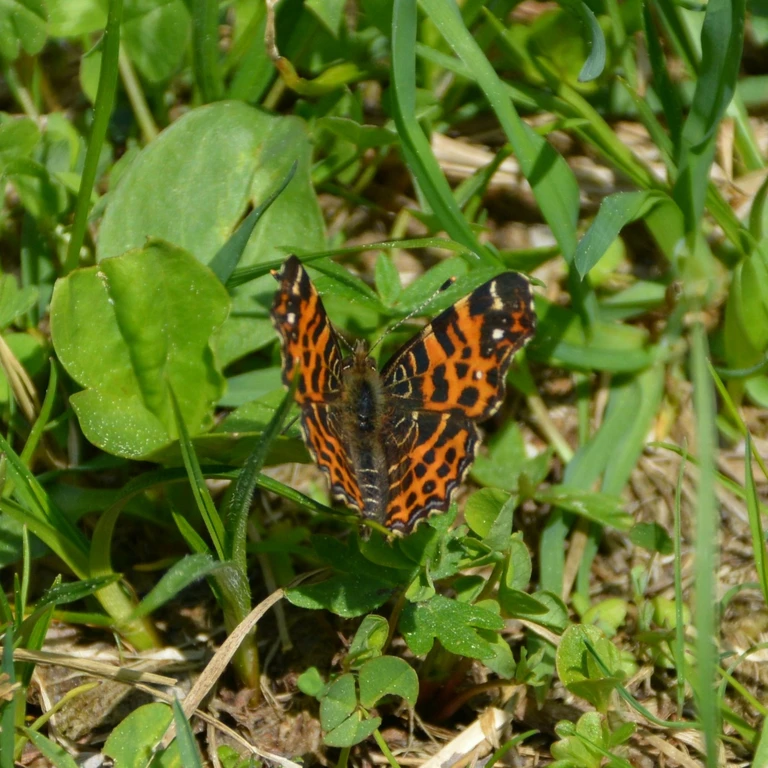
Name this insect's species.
Araschnia levana
